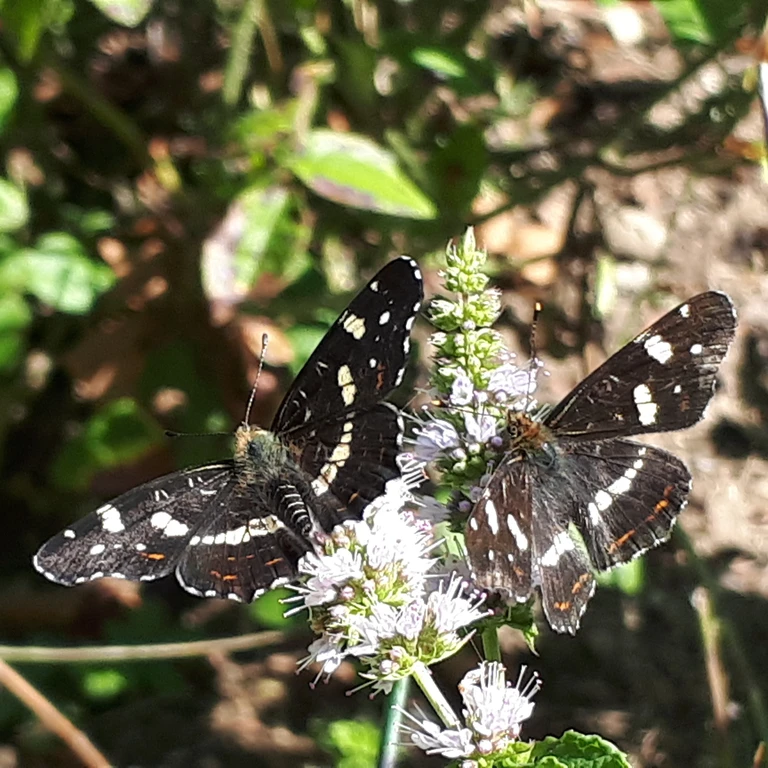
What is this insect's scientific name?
Araschnia levana
